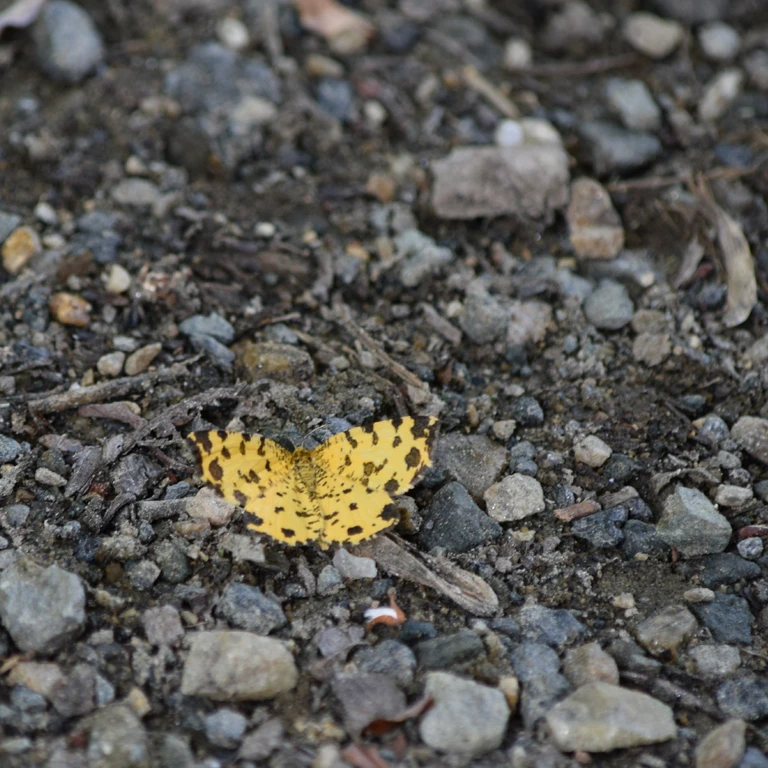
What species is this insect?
Pseudopanthera macularia
